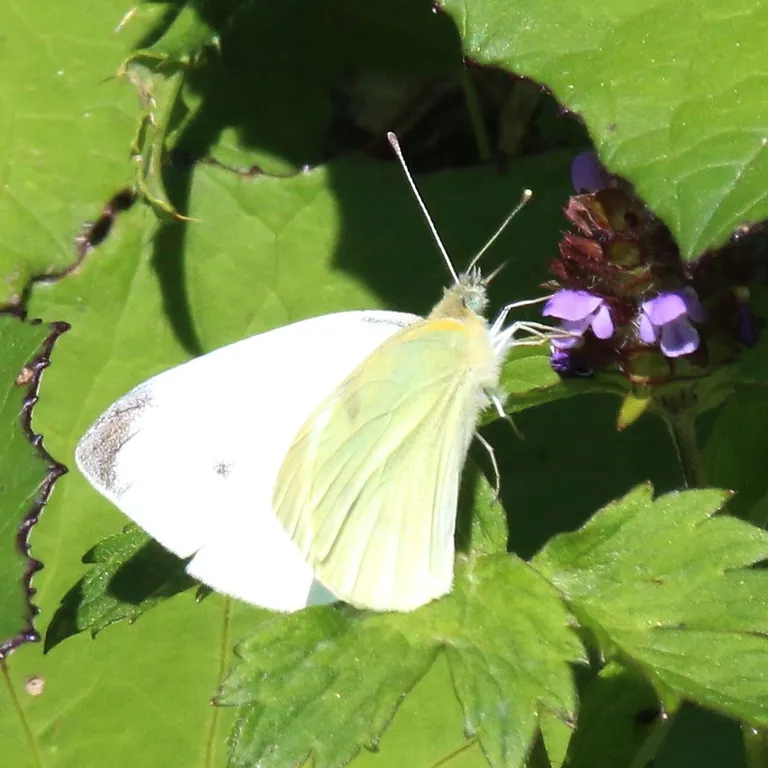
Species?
Pieris rapae
